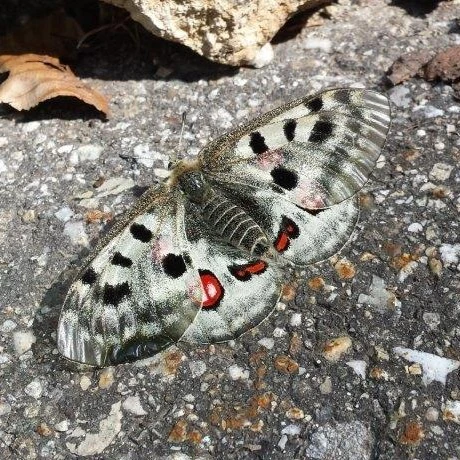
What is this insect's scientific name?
Parnassius apollo
